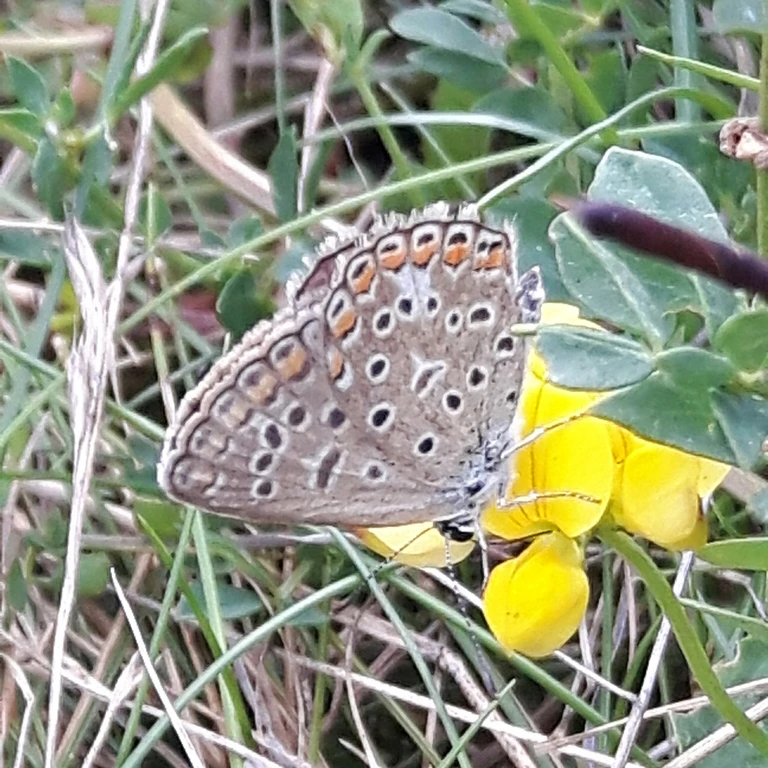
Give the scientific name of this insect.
Polyommatus icarus
